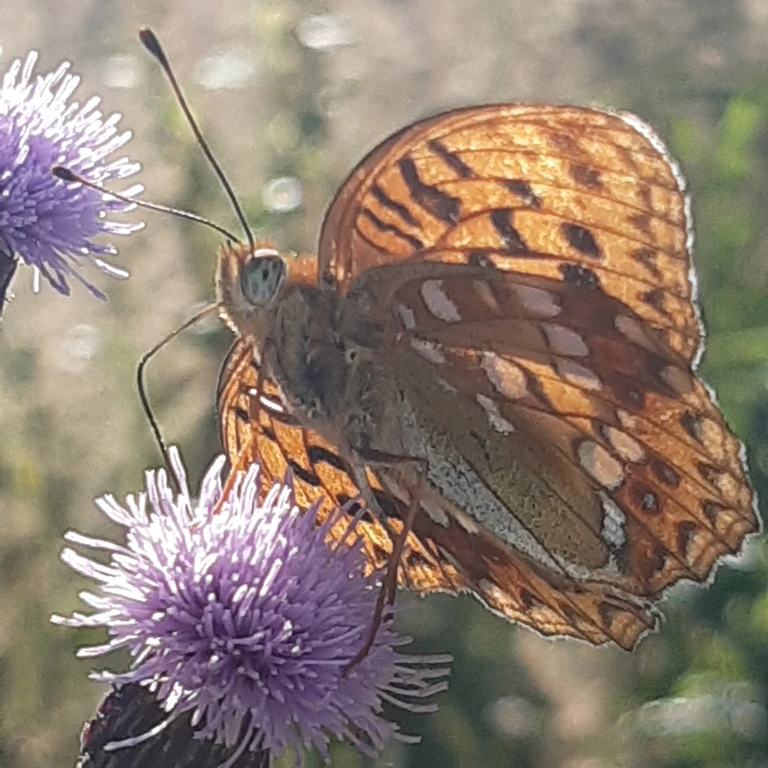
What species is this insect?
Fabriciana adippe
